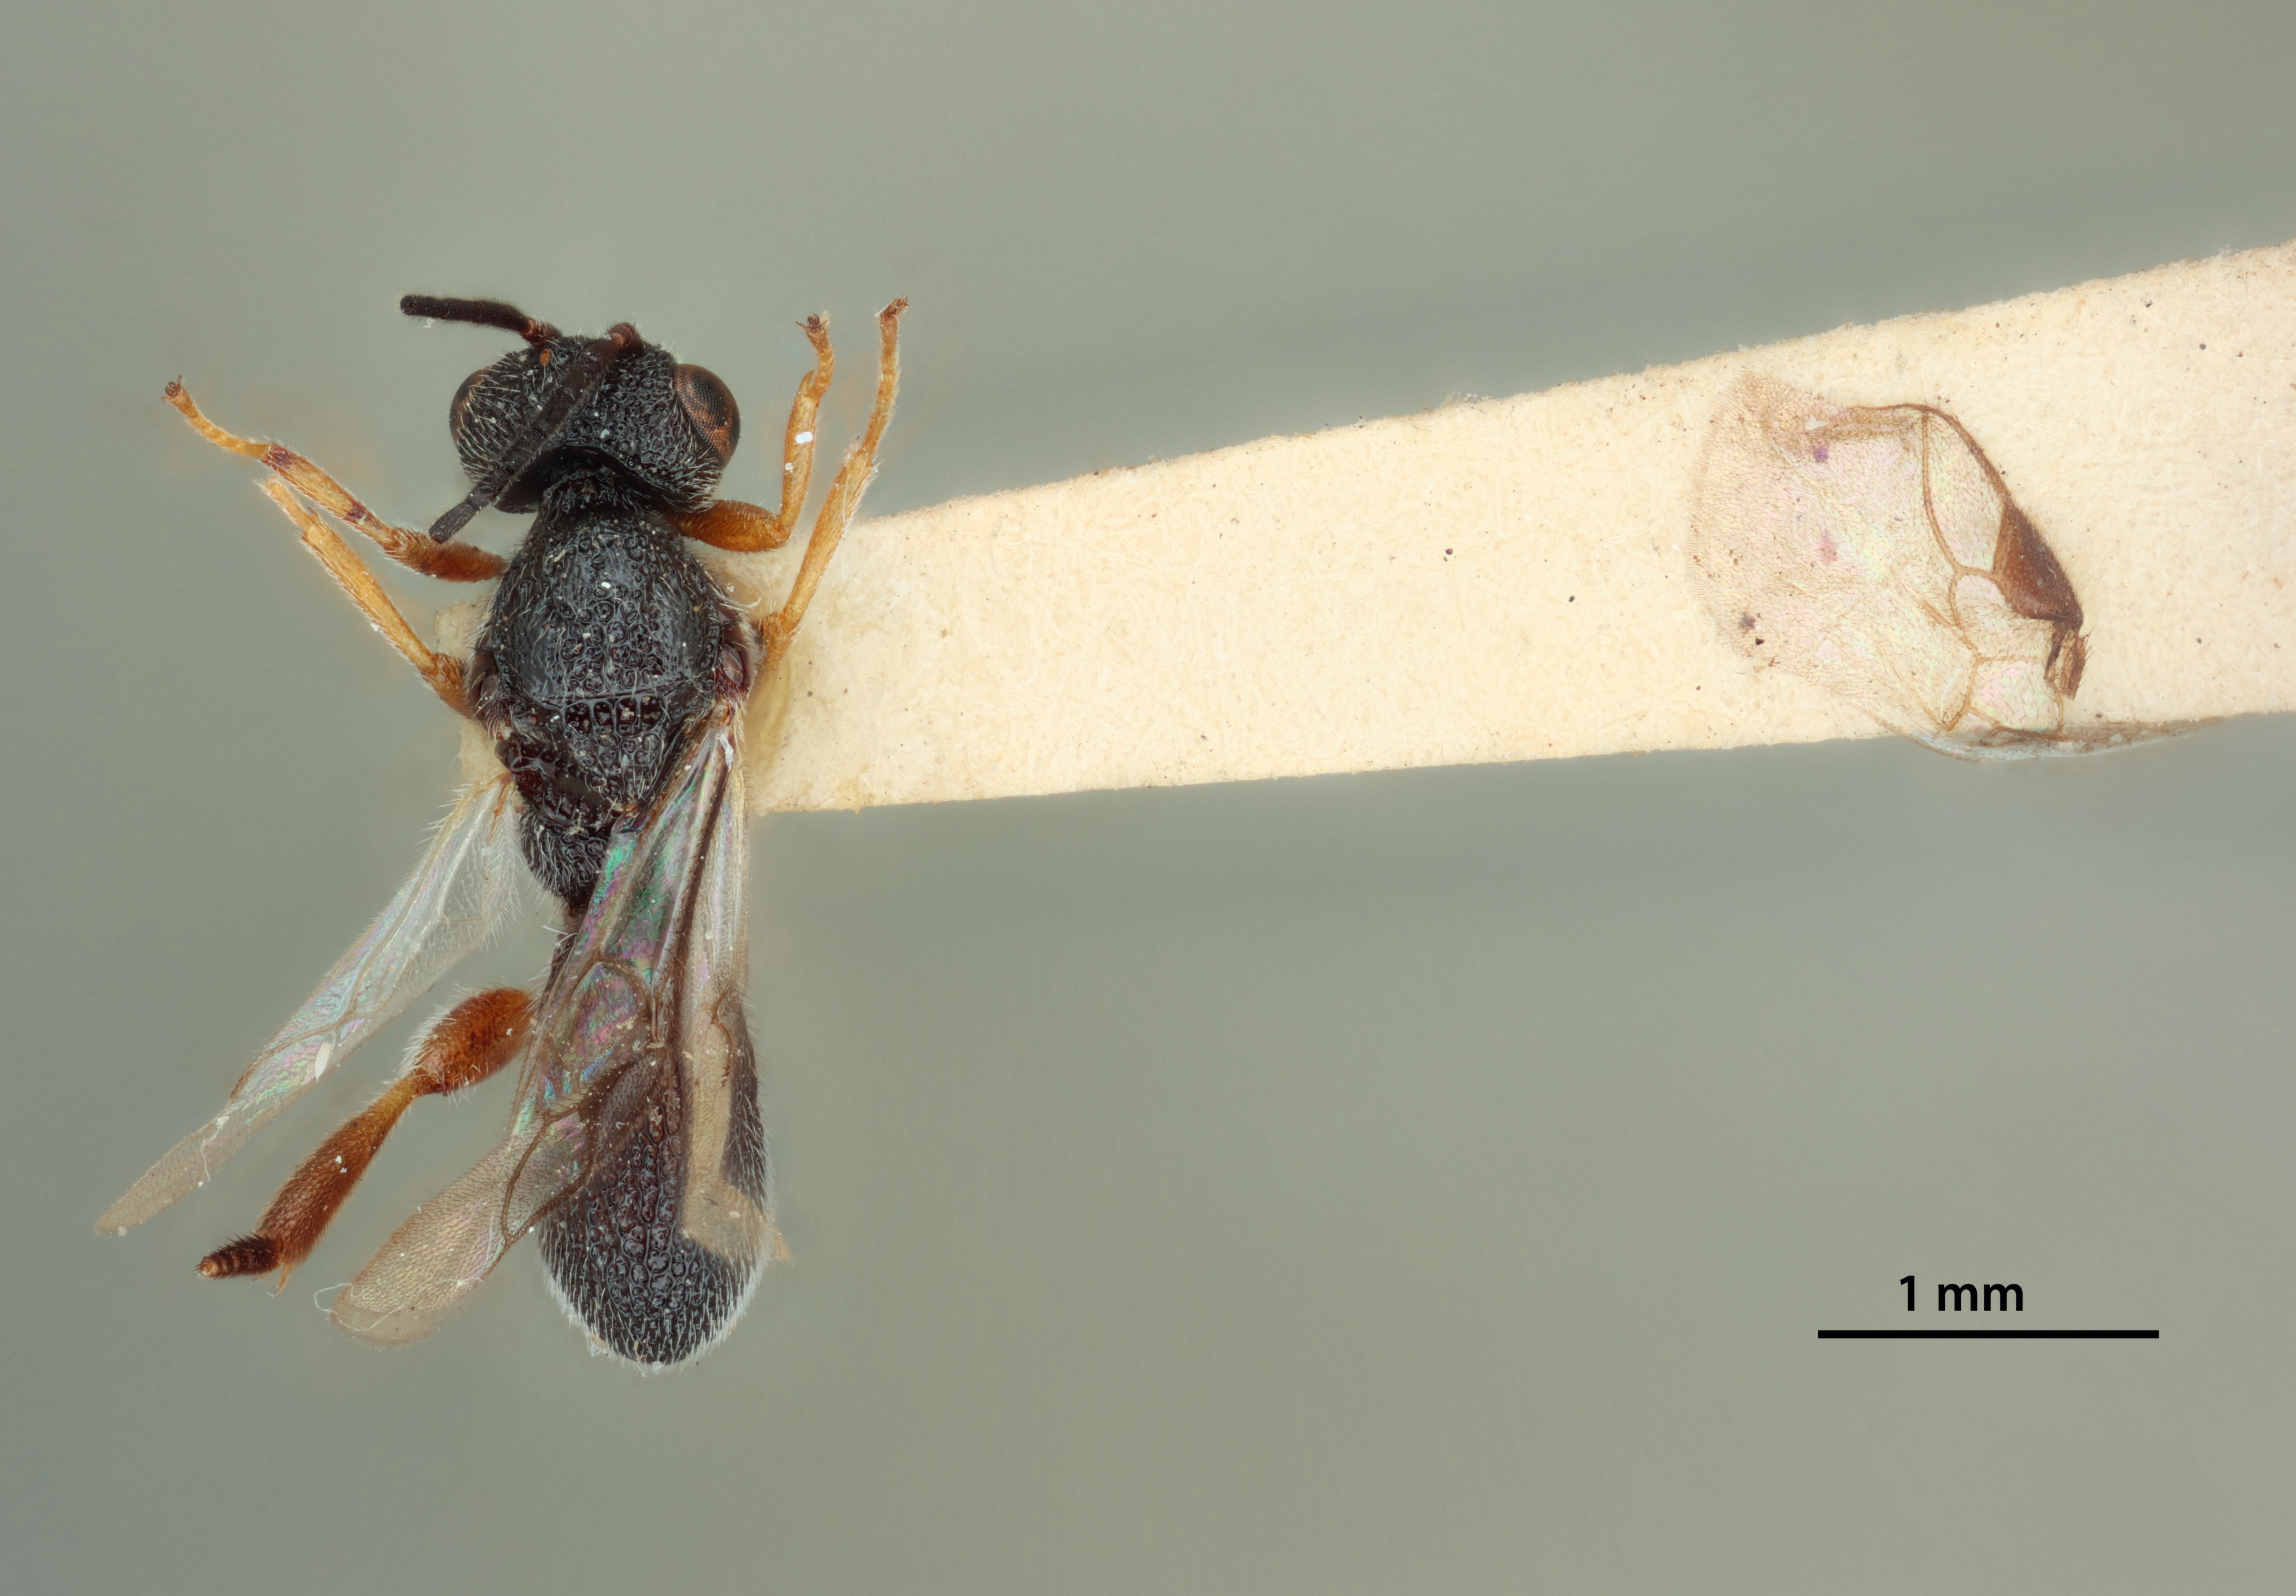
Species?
Urosigalphus paraguayensis
